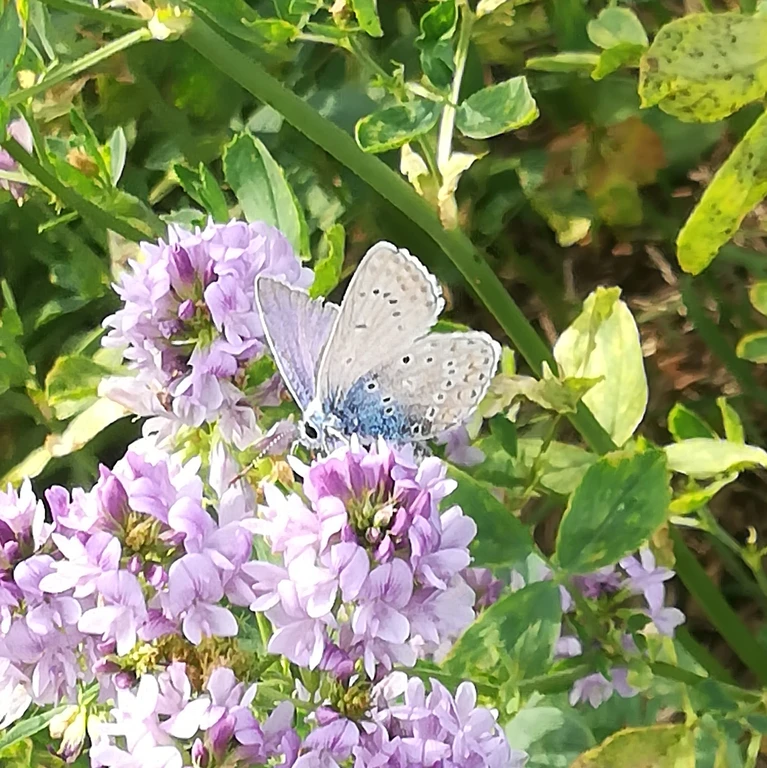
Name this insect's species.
Polyommatus icarus
